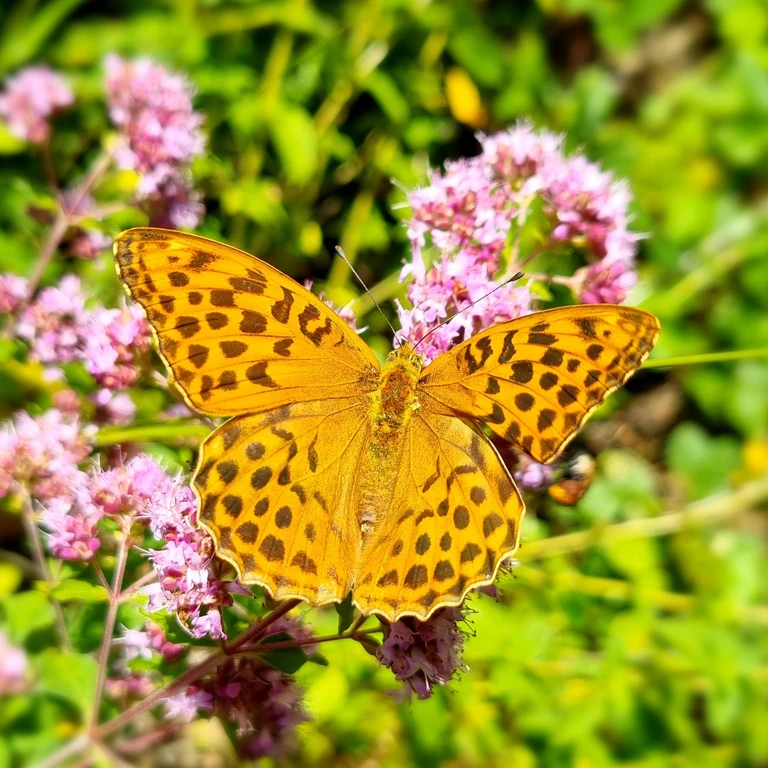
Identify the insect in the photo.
Argynnis paphia
